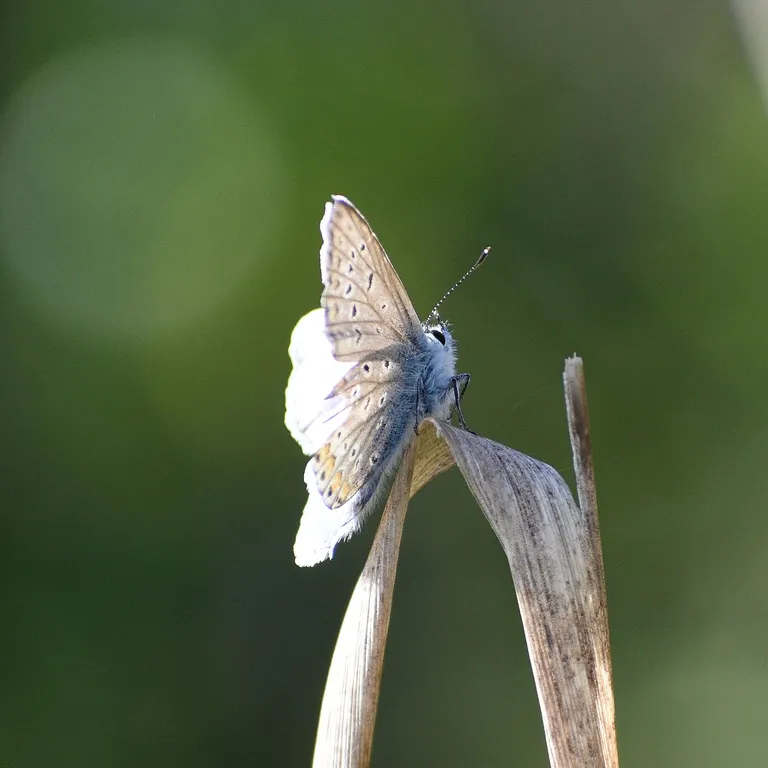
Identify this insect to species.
Polyommatus icarus
